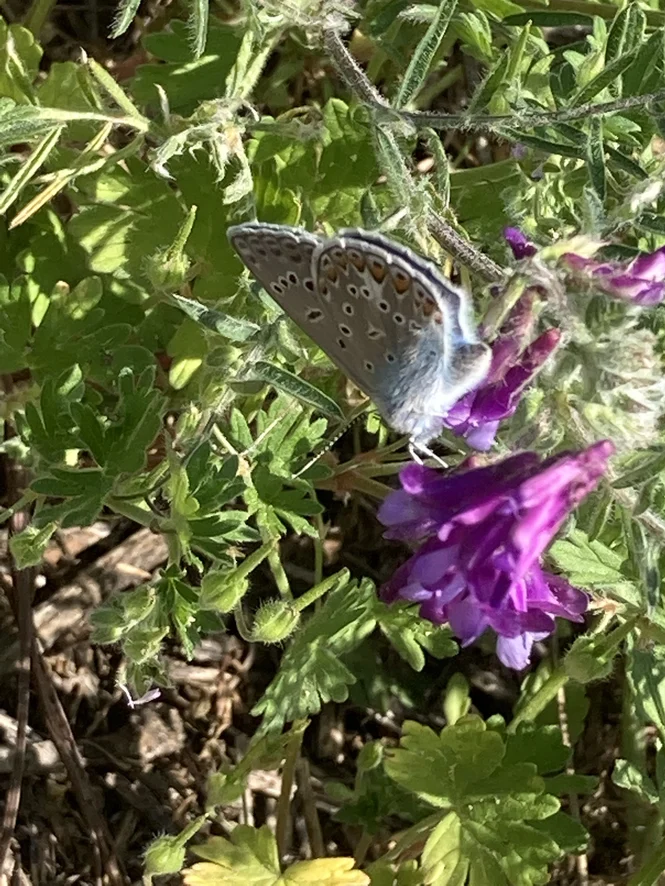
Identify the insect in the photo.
Polyommatus icarus
